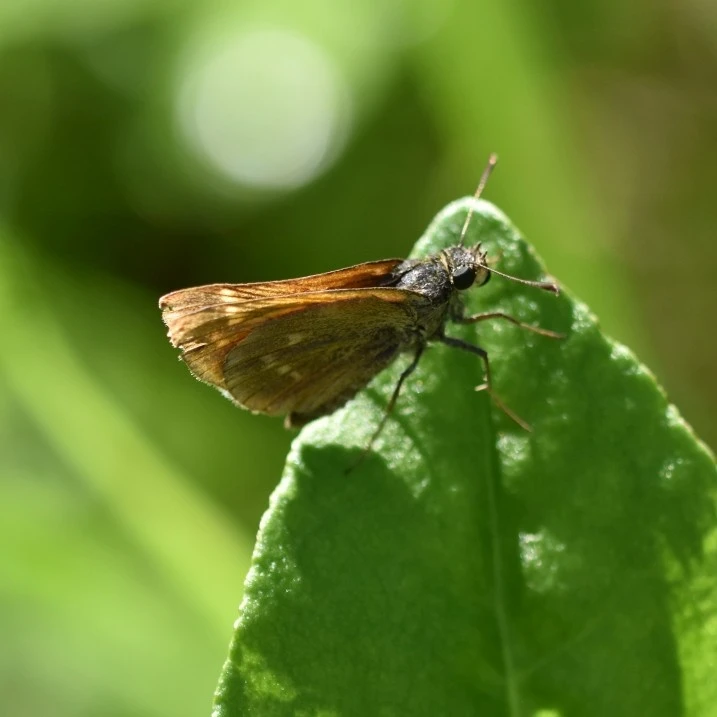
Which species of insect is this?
Ochlodes sylvanus (also Ochlodes venata)
